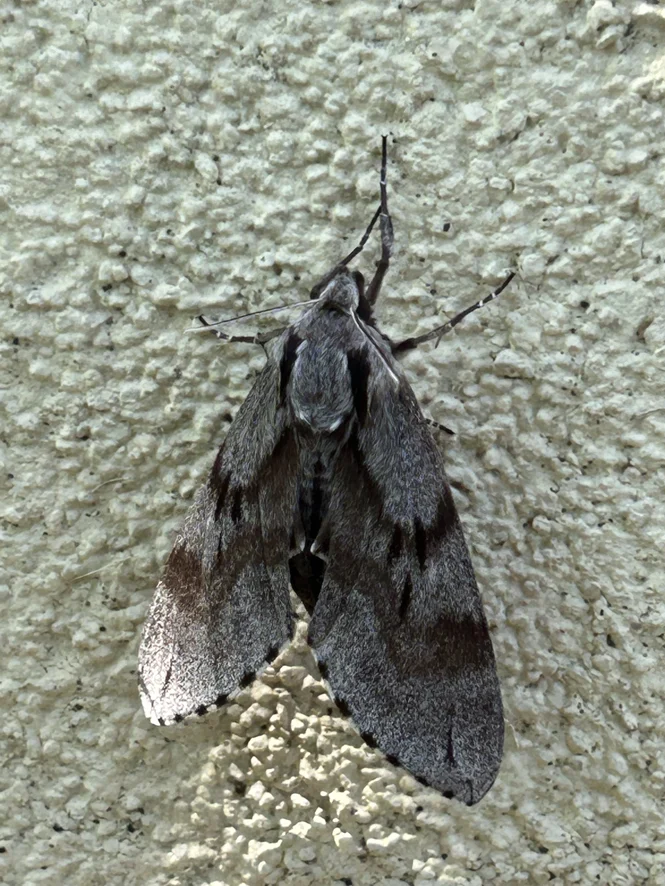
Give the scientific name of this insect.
Sphinx pinastri
